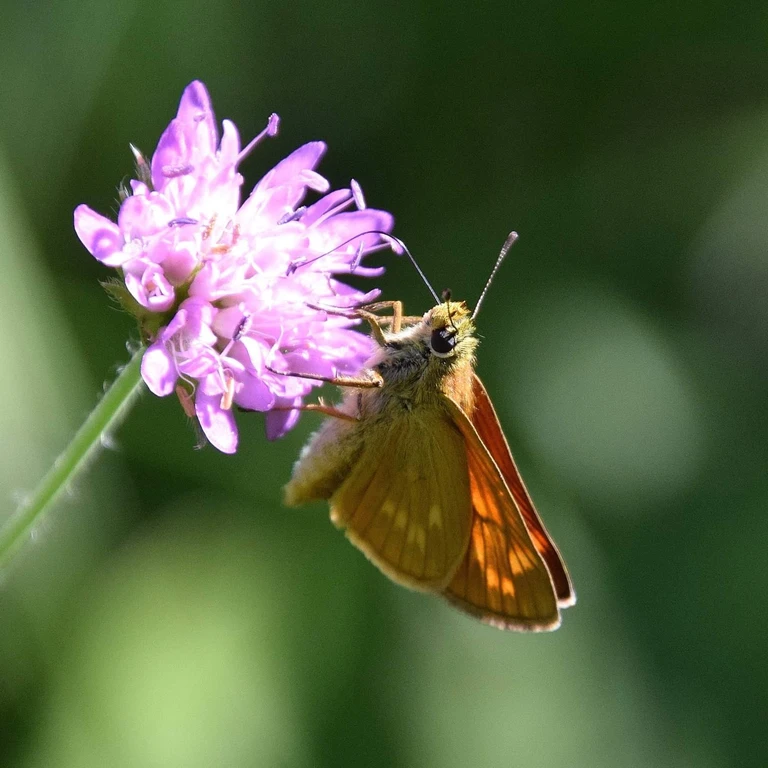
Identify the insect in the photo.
Ochlodes sylvanus (also Ochlodes venata)
